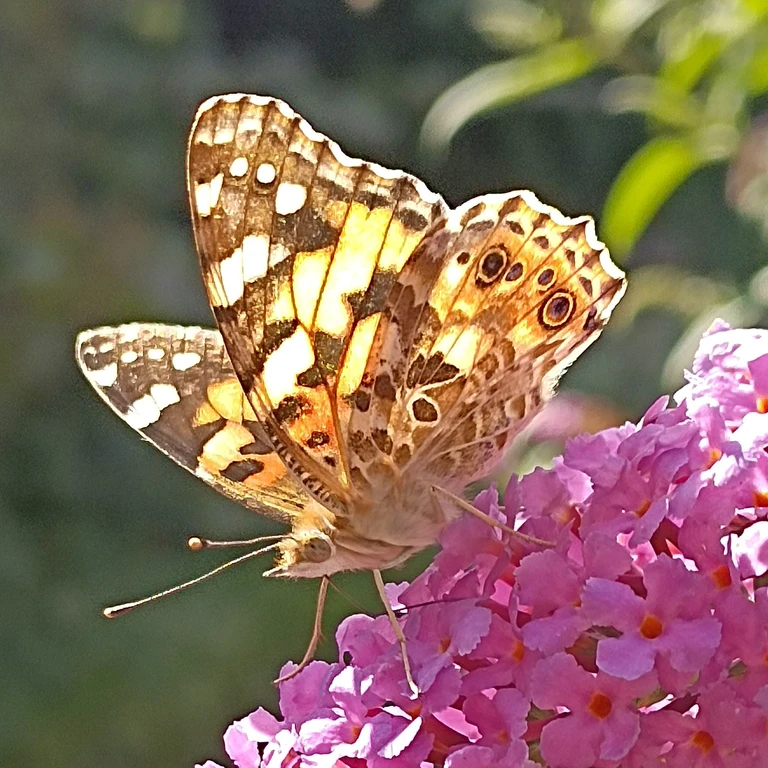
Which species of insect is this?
Vanessa cardui
